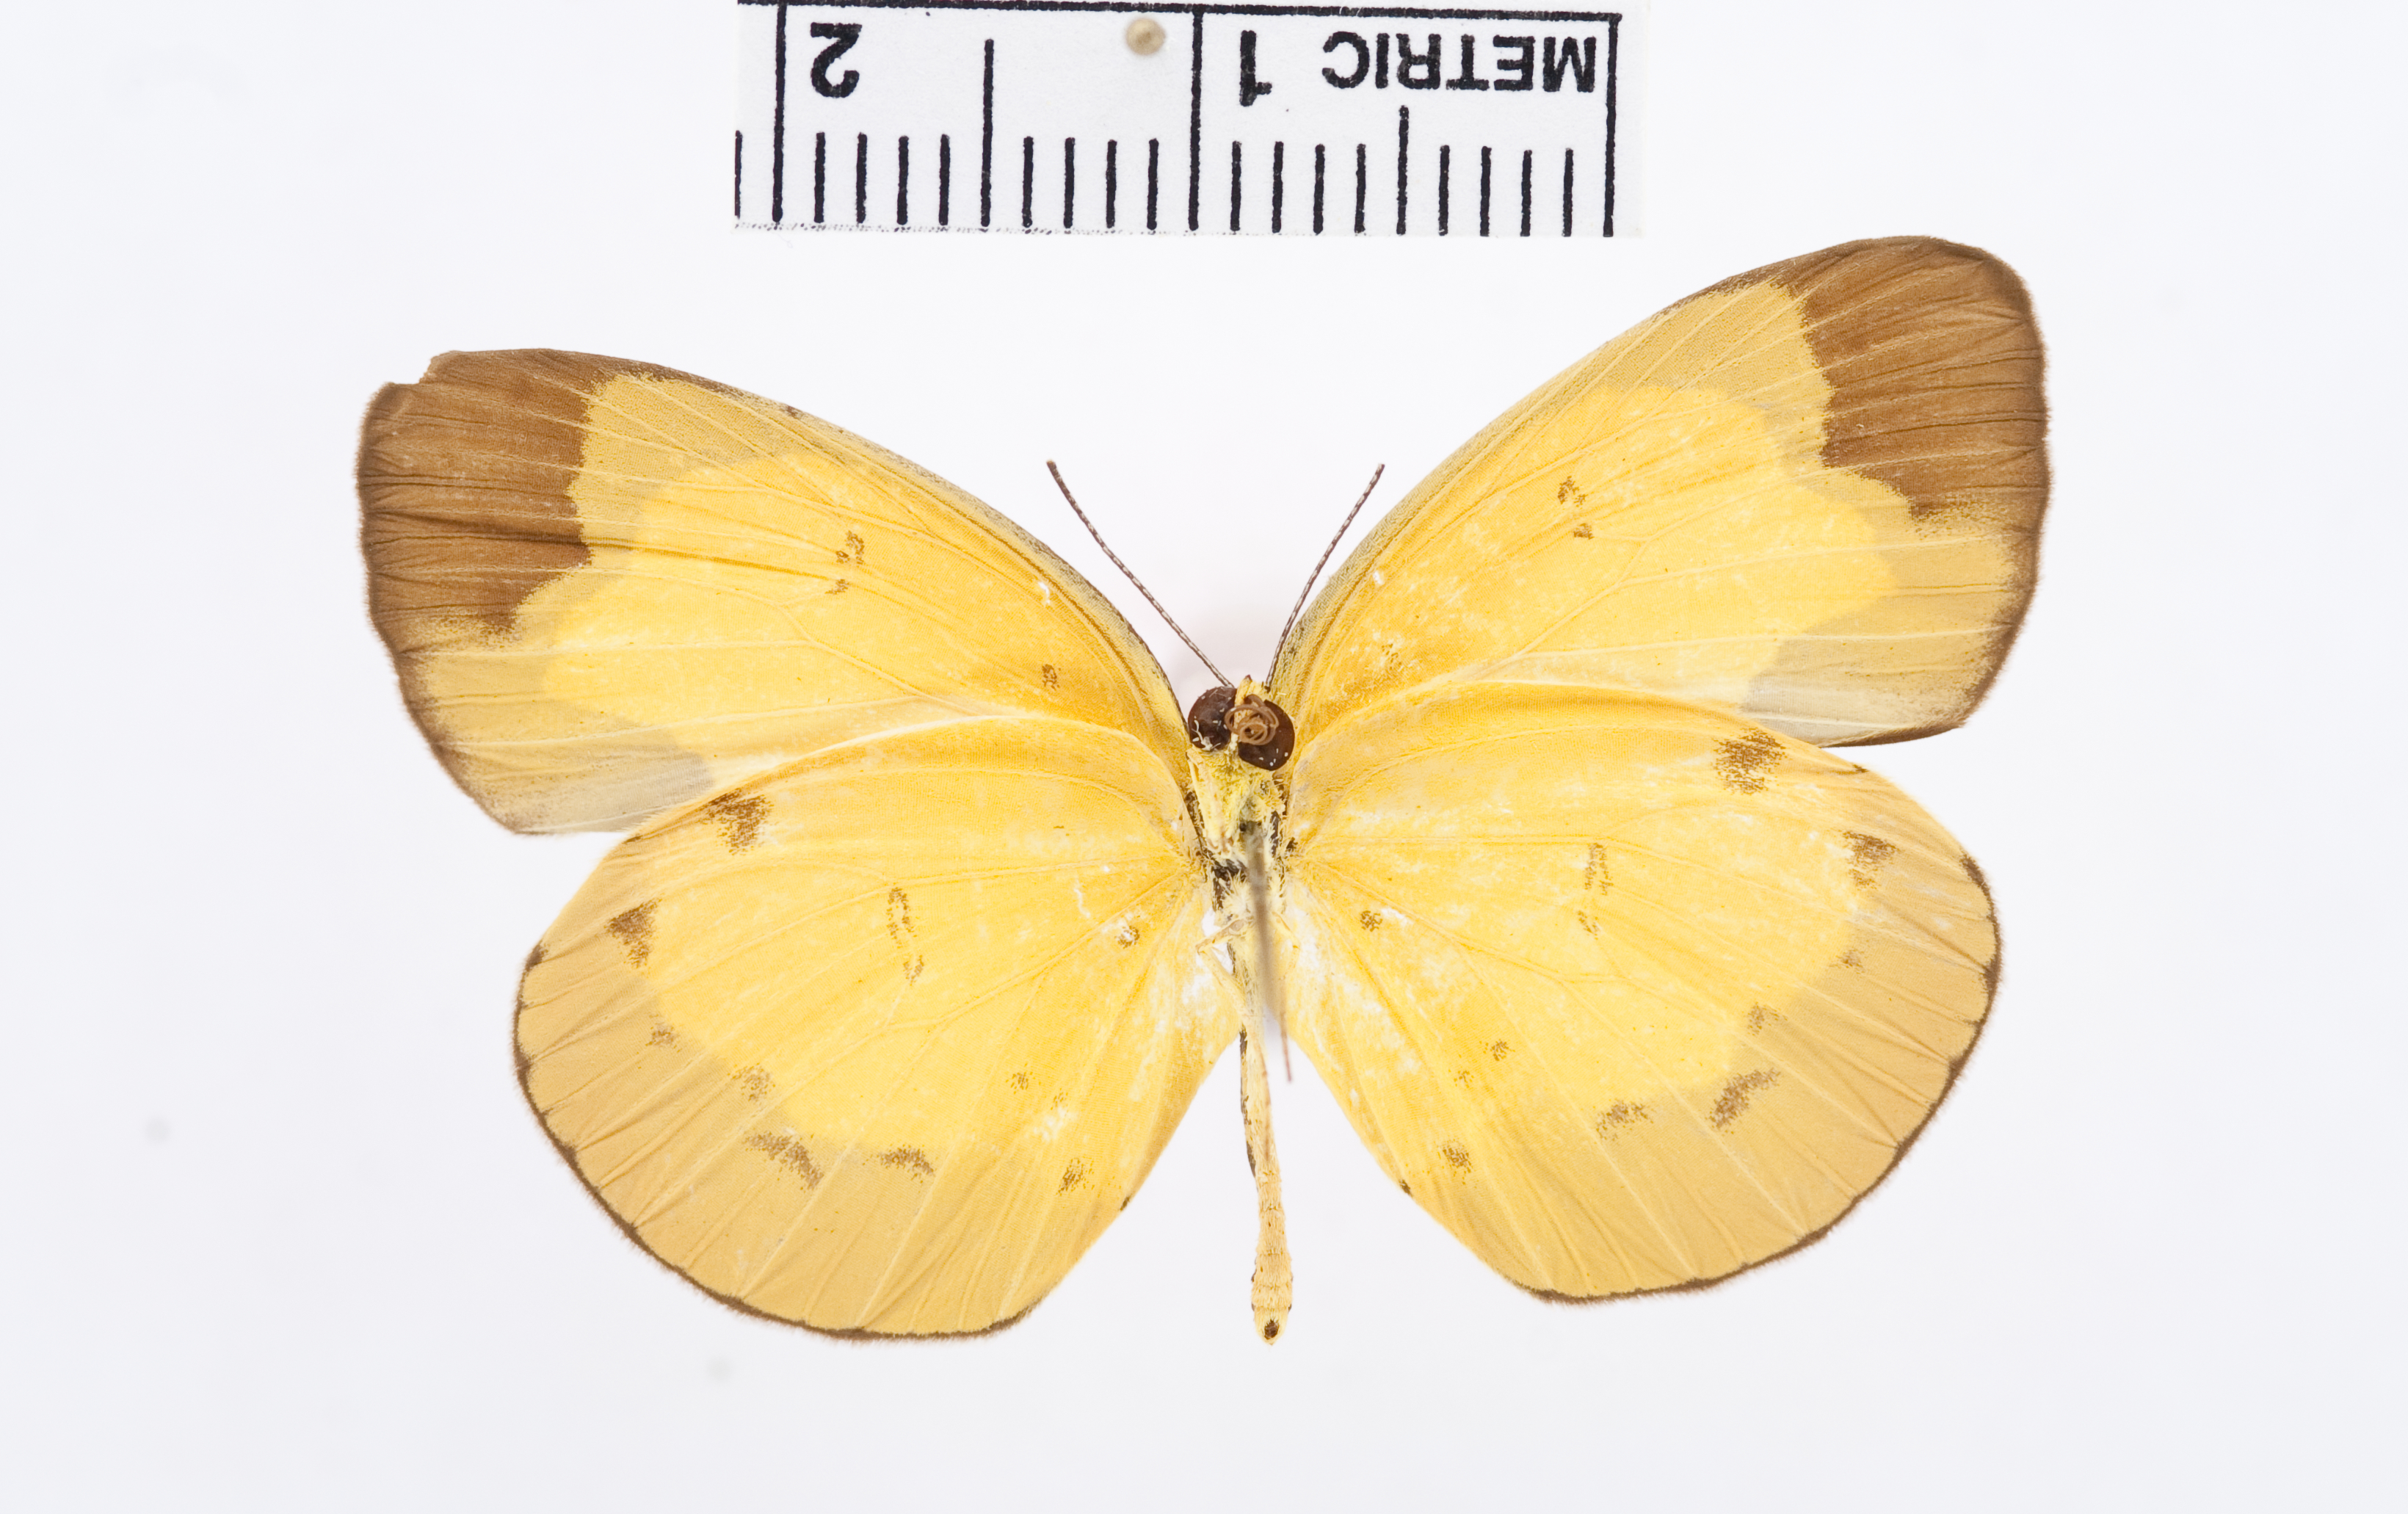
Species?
Eurema sarilata
